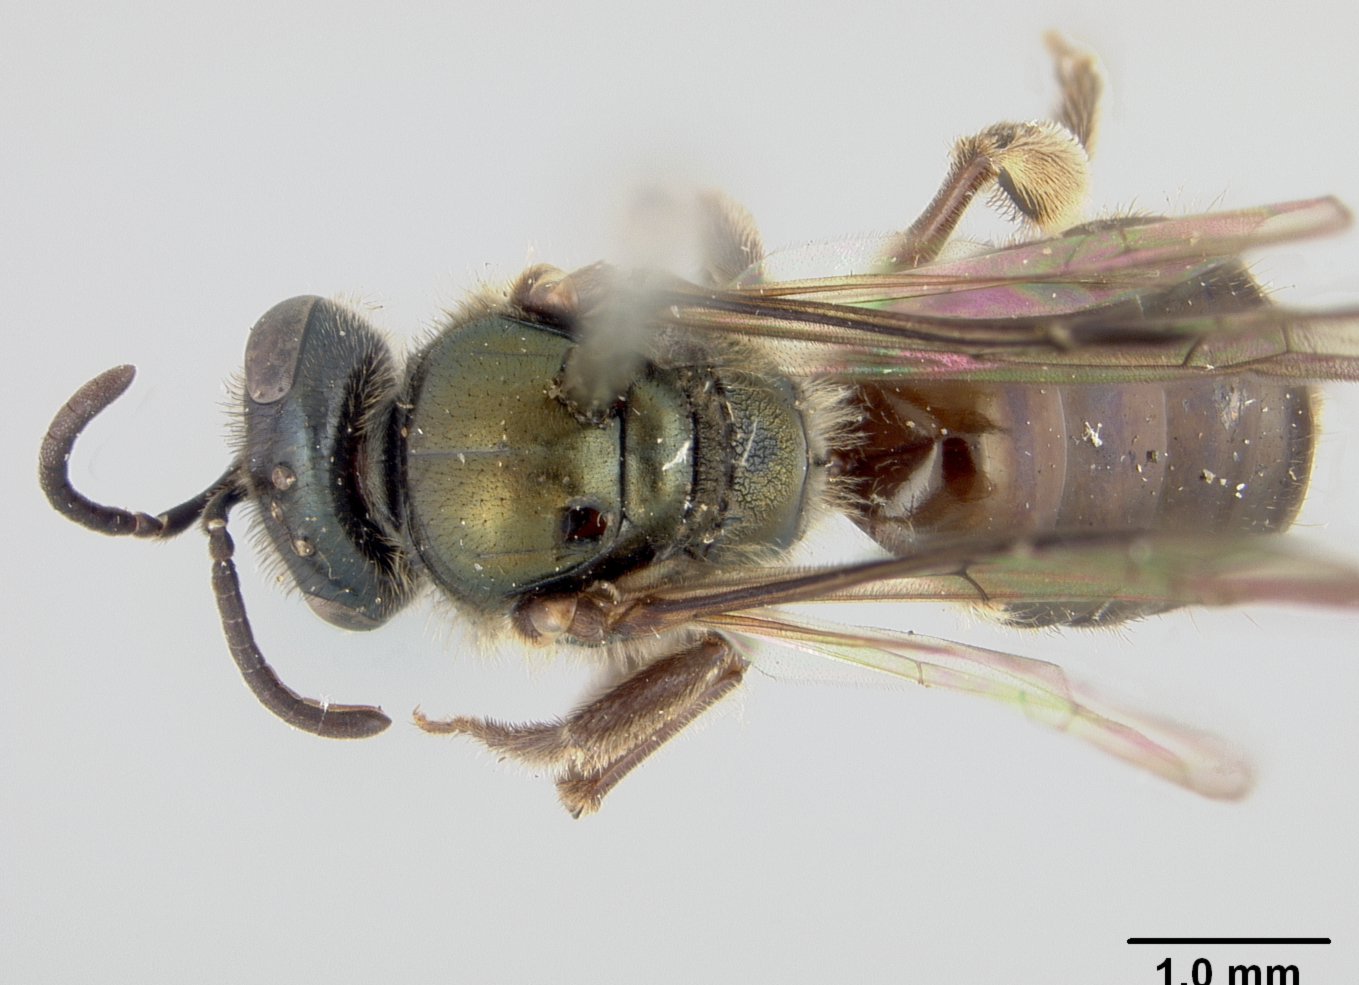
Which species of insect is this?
Halictus subpurpureus
